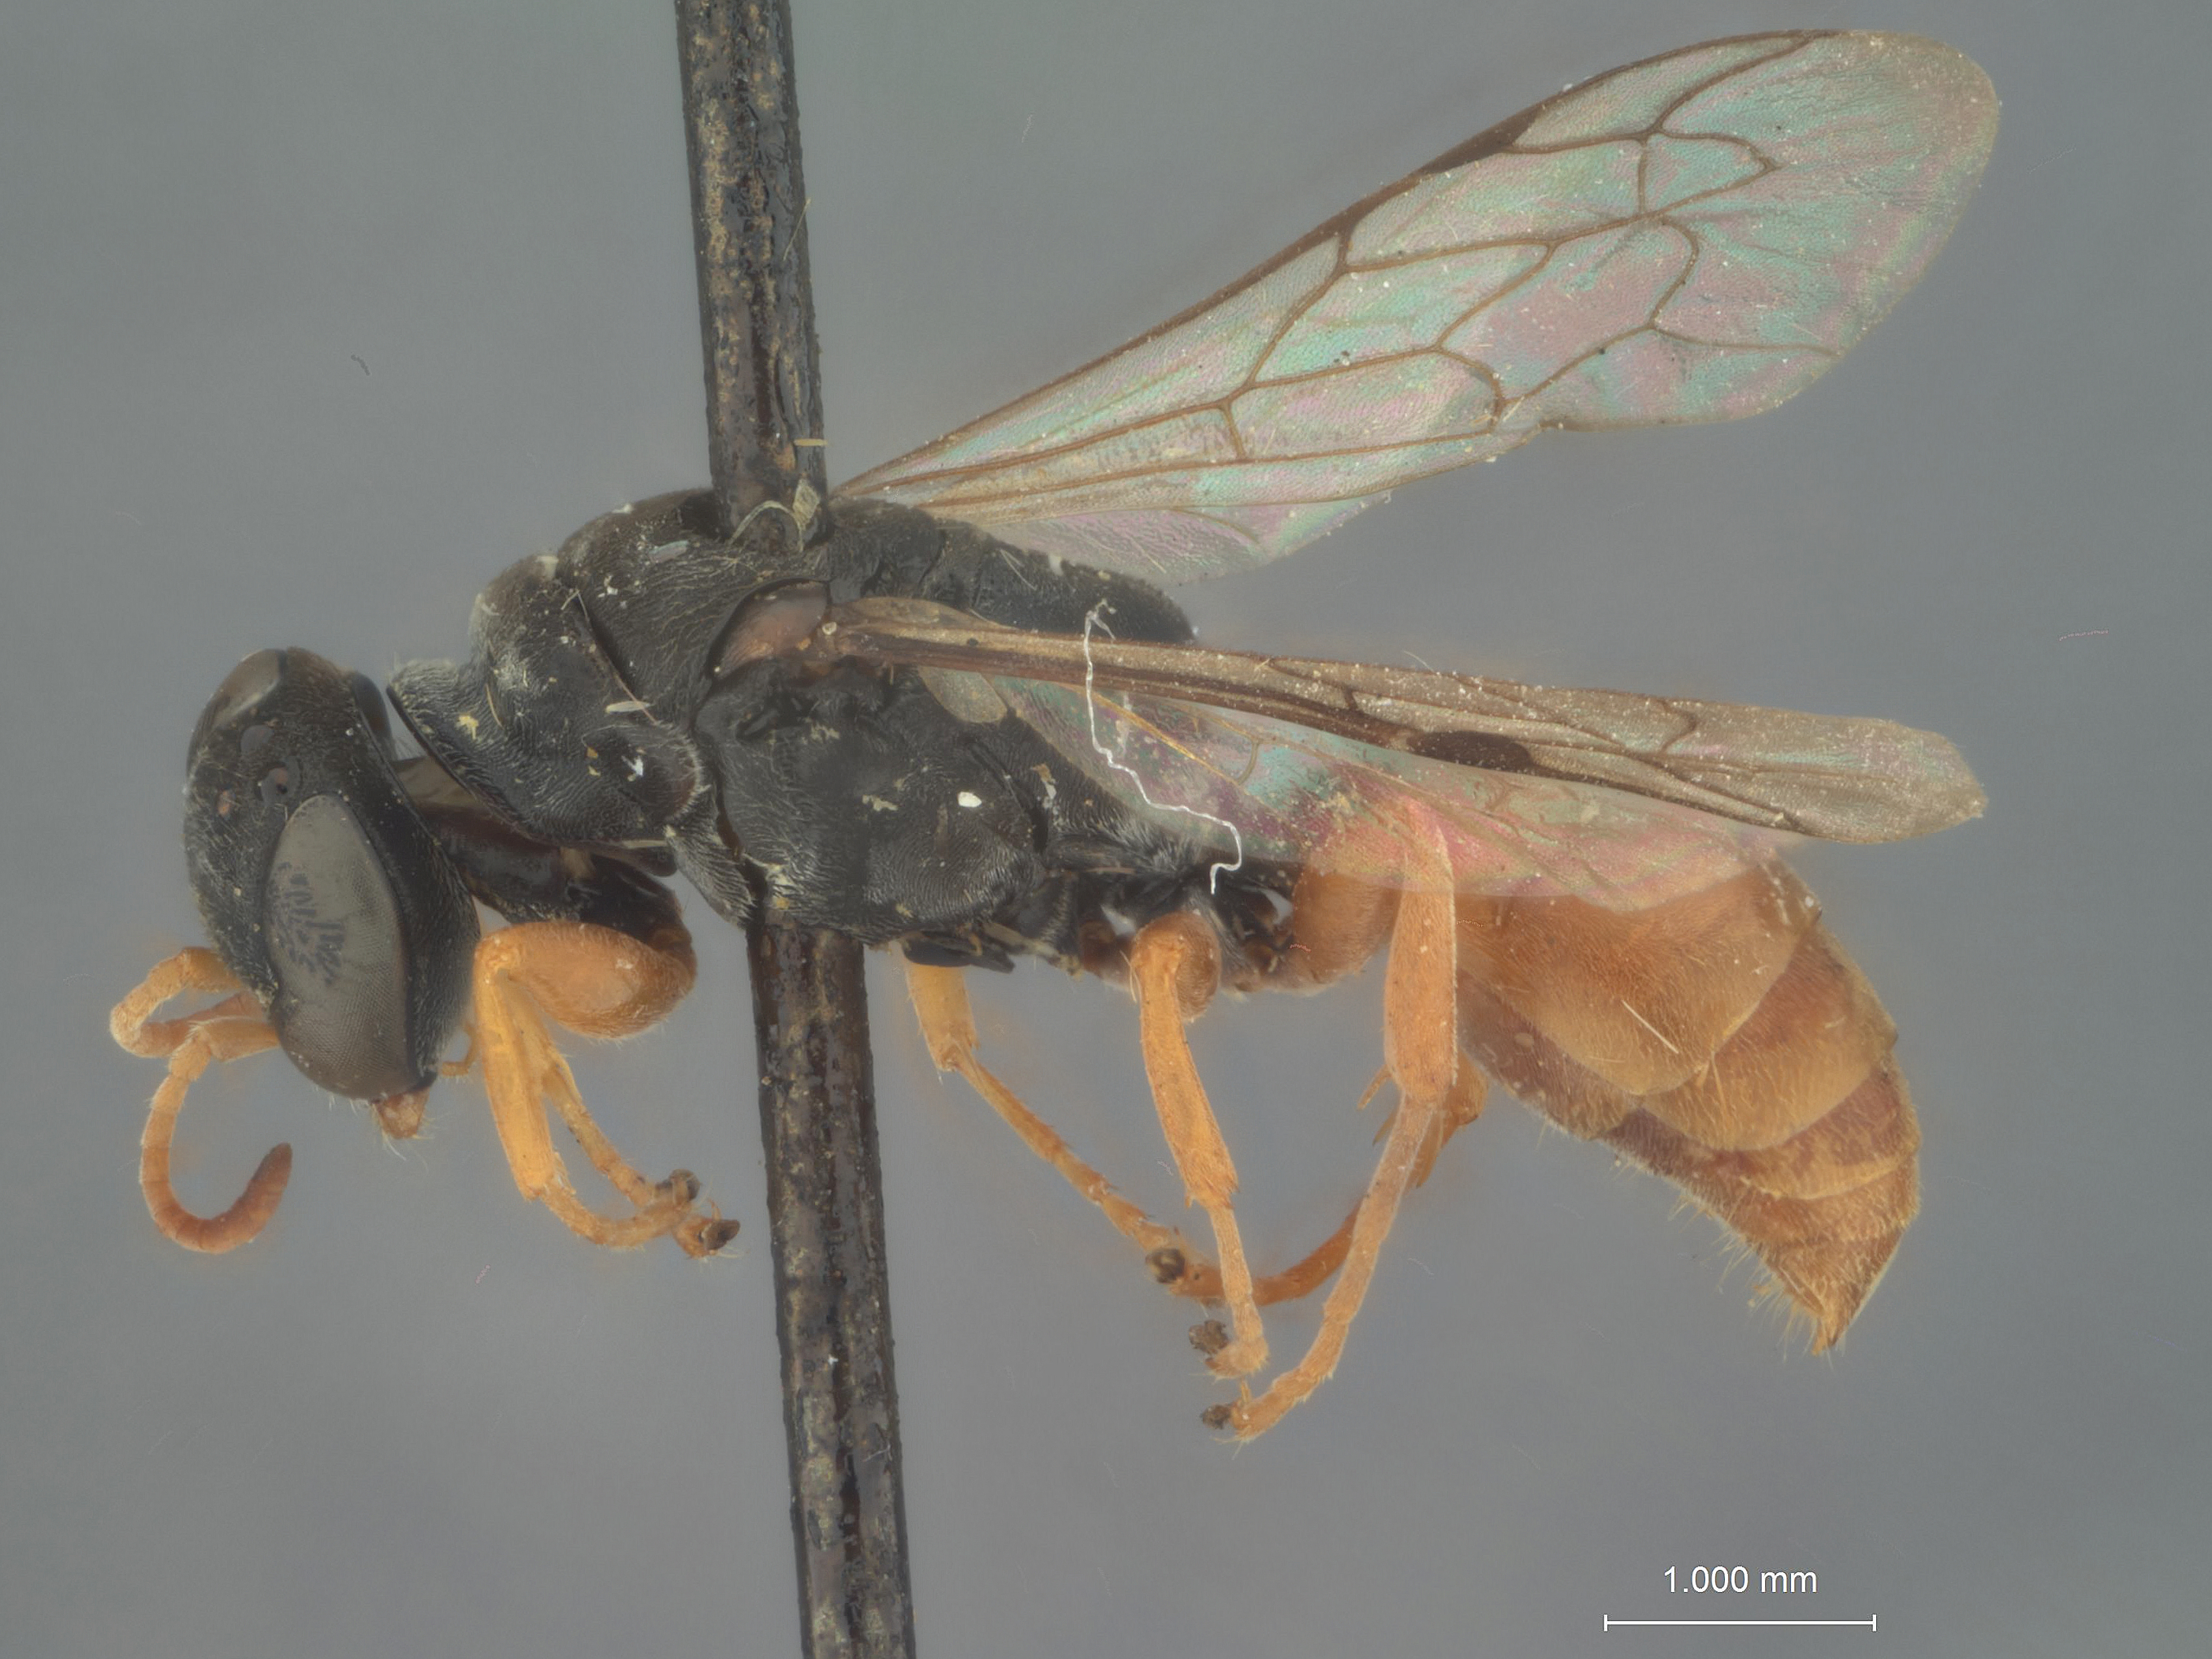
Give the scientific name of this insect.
Pison erythrogastrum
